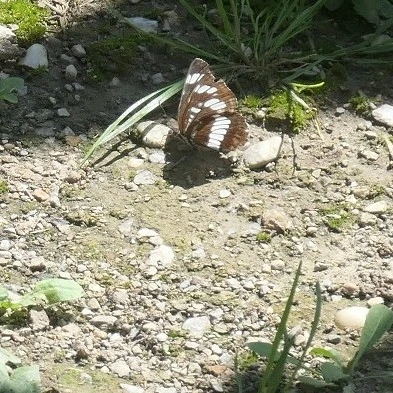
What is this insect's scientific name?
Neptis rivularis
